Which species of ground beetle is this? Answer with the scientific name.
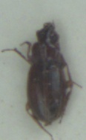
Trechus obtusus
